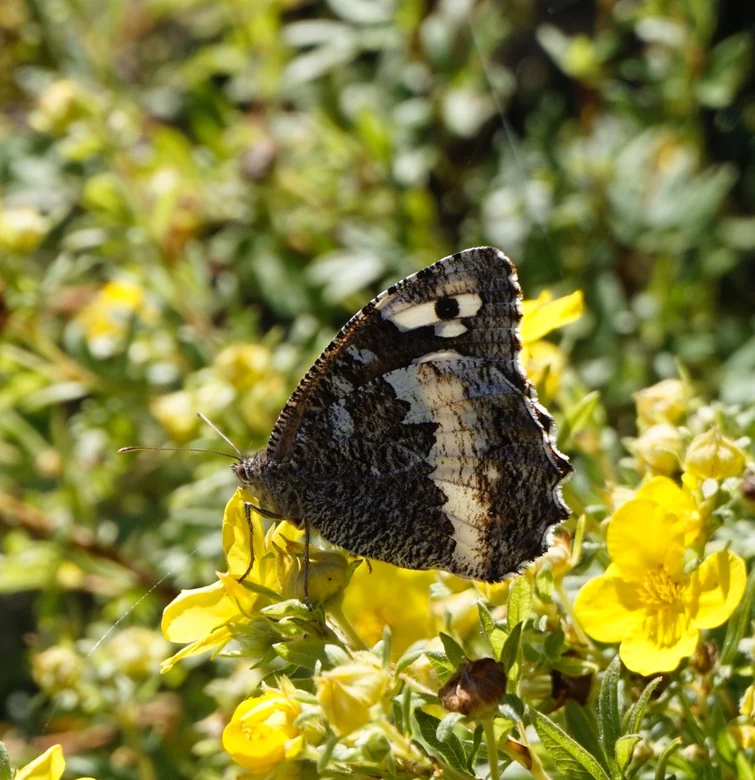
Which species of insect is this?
Brintesia circe
